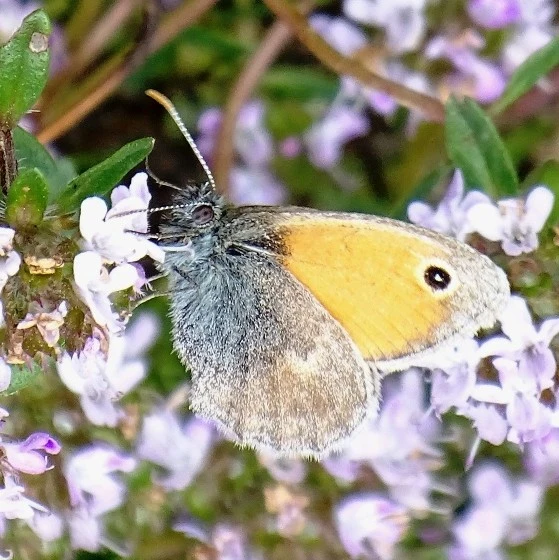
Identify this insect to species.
Coenonympha pamphilus
